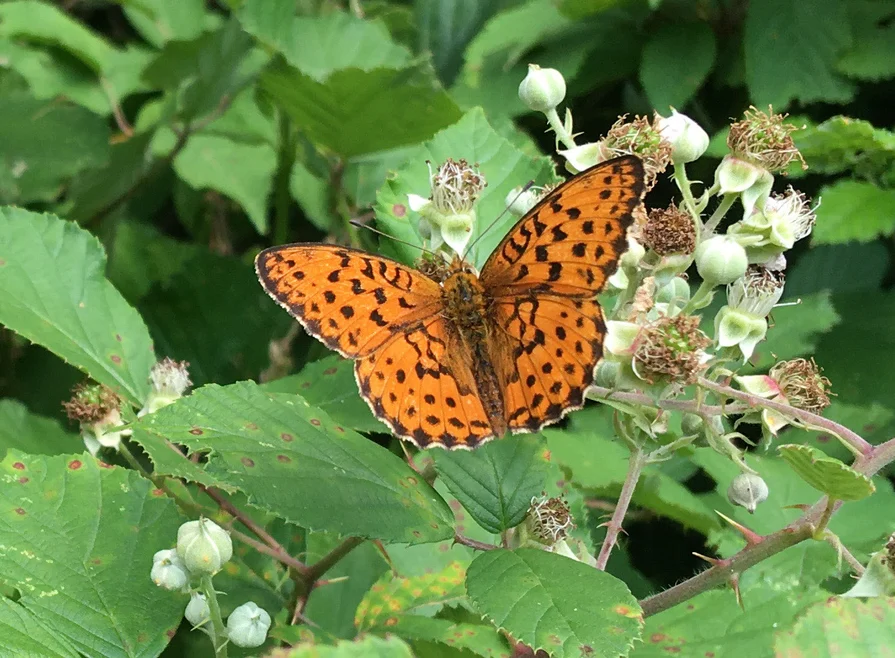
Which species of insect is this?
Brenthis daphne
